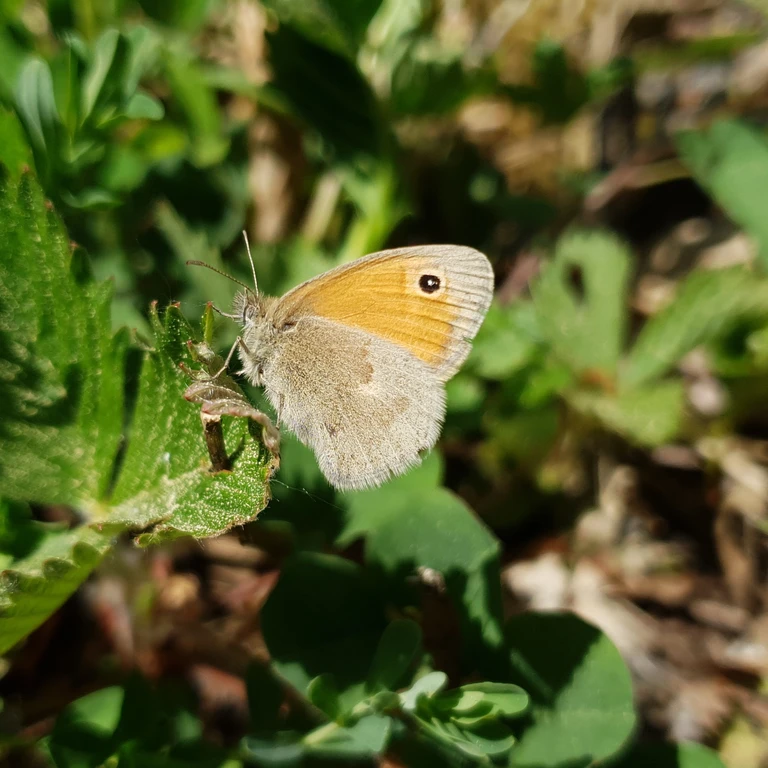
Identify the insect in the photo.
Coenonympha pamphilus
